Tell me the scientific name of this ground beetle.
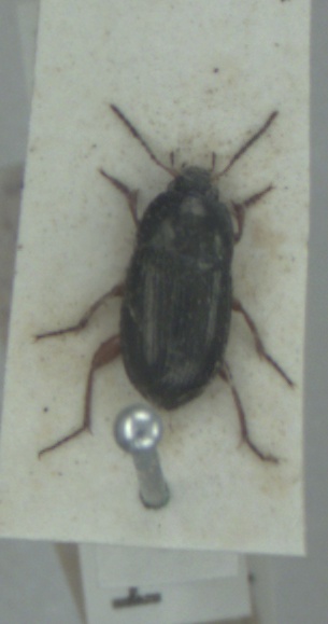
Amara familiaris
